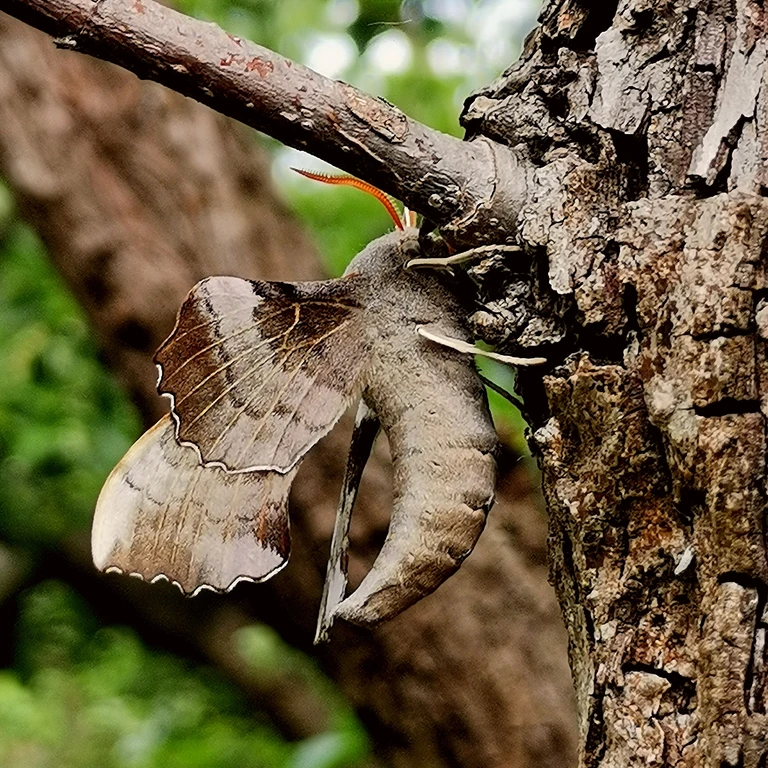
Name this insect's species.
Laothoe populi
